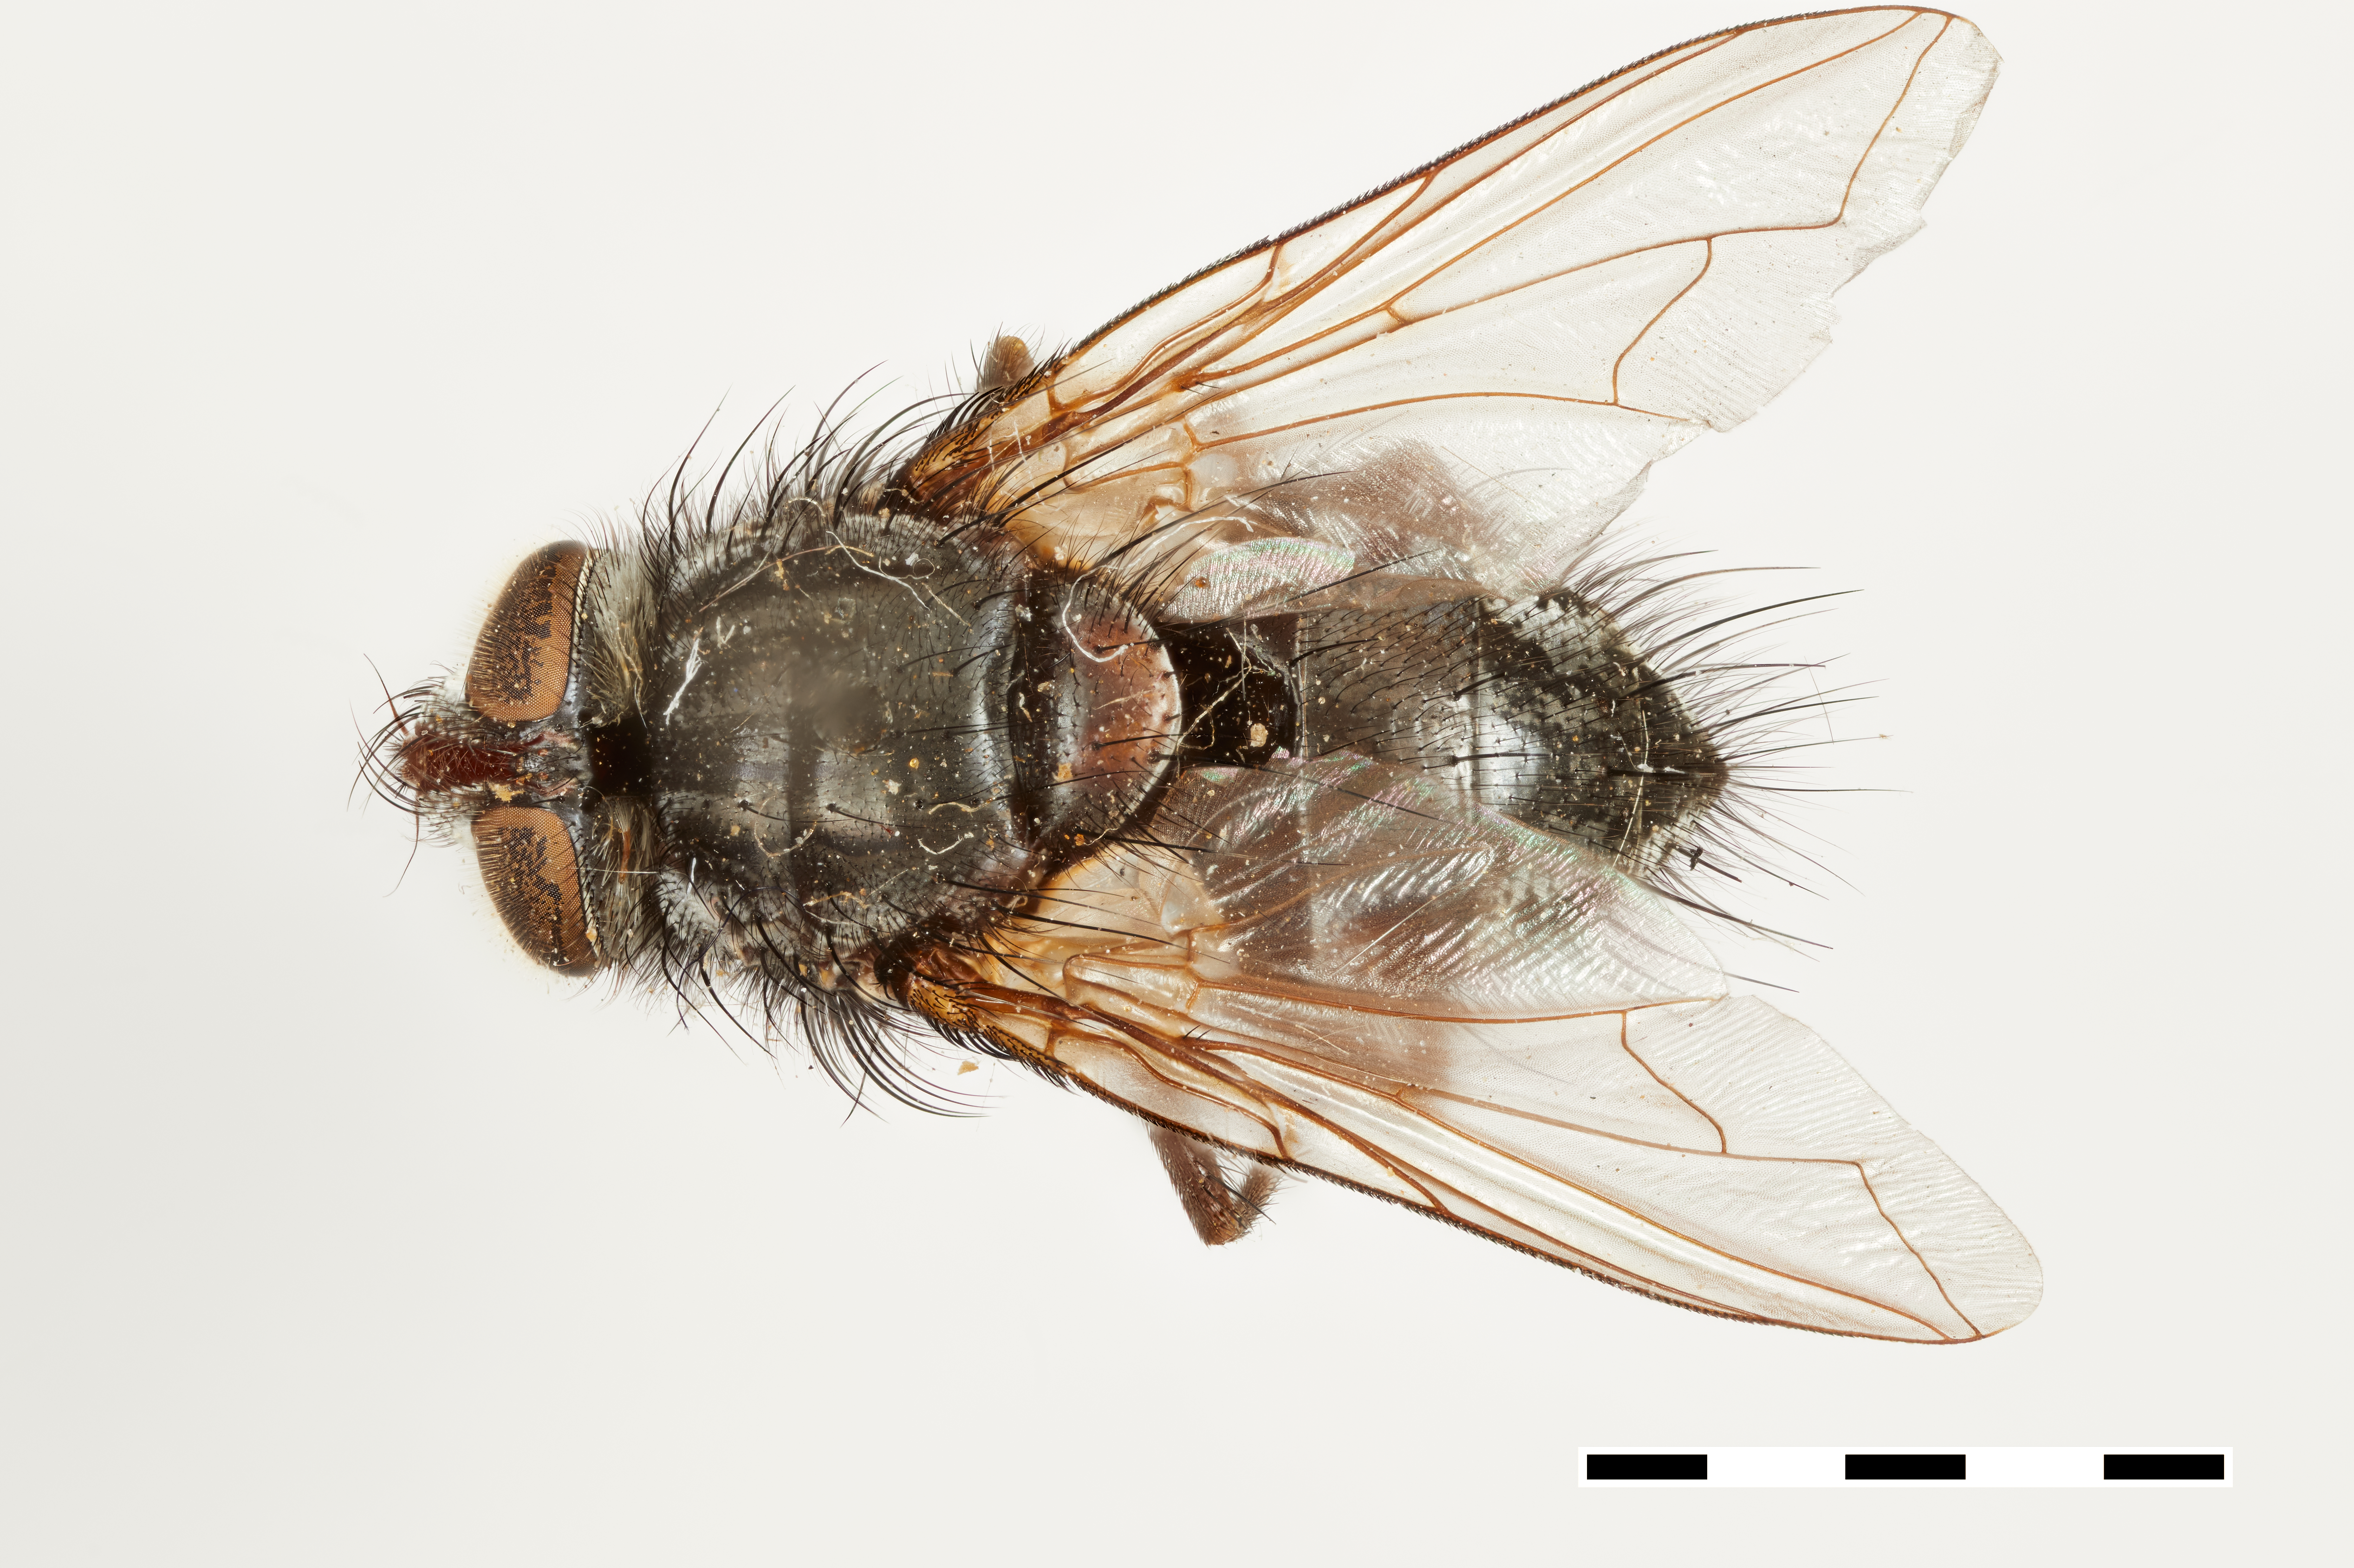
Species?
Phorocera pachypyga
